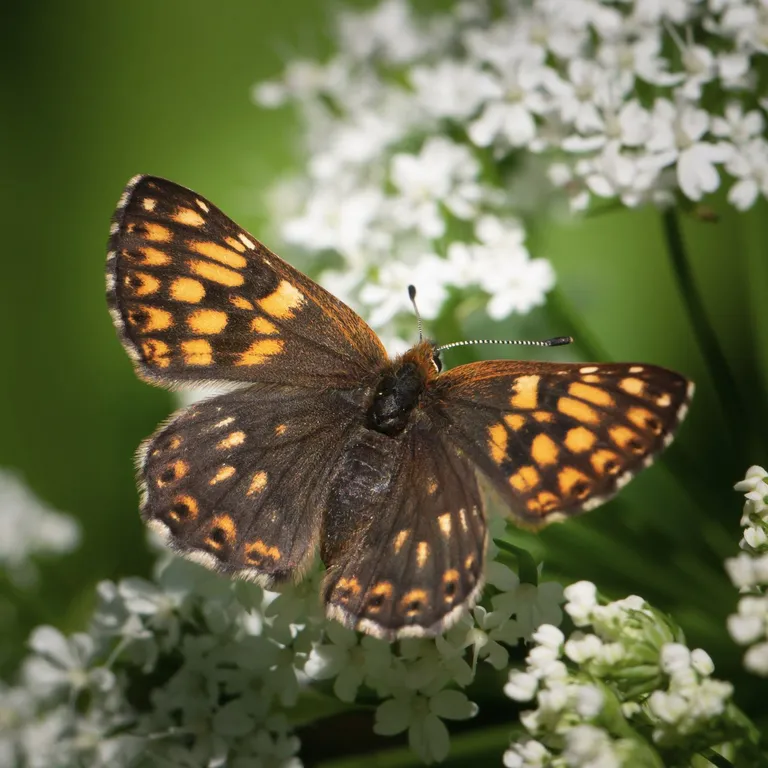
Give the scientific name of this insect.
Hamearis lucina
